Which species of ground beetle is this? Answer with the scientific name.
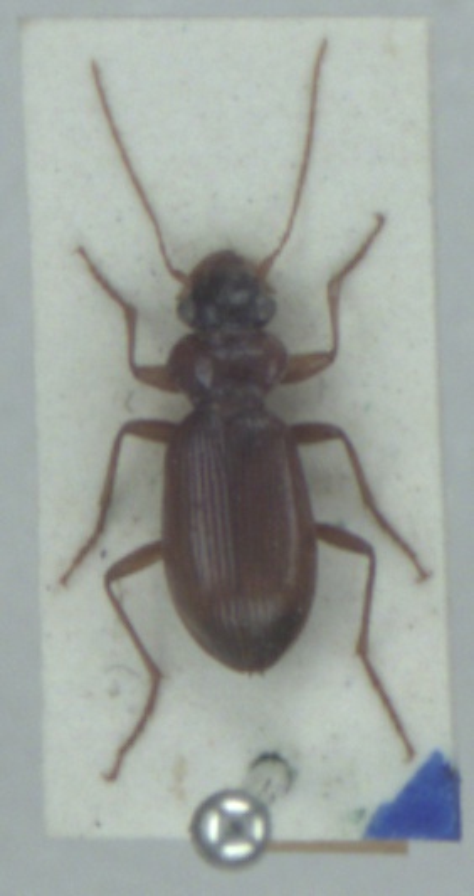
Leistus terminatus
